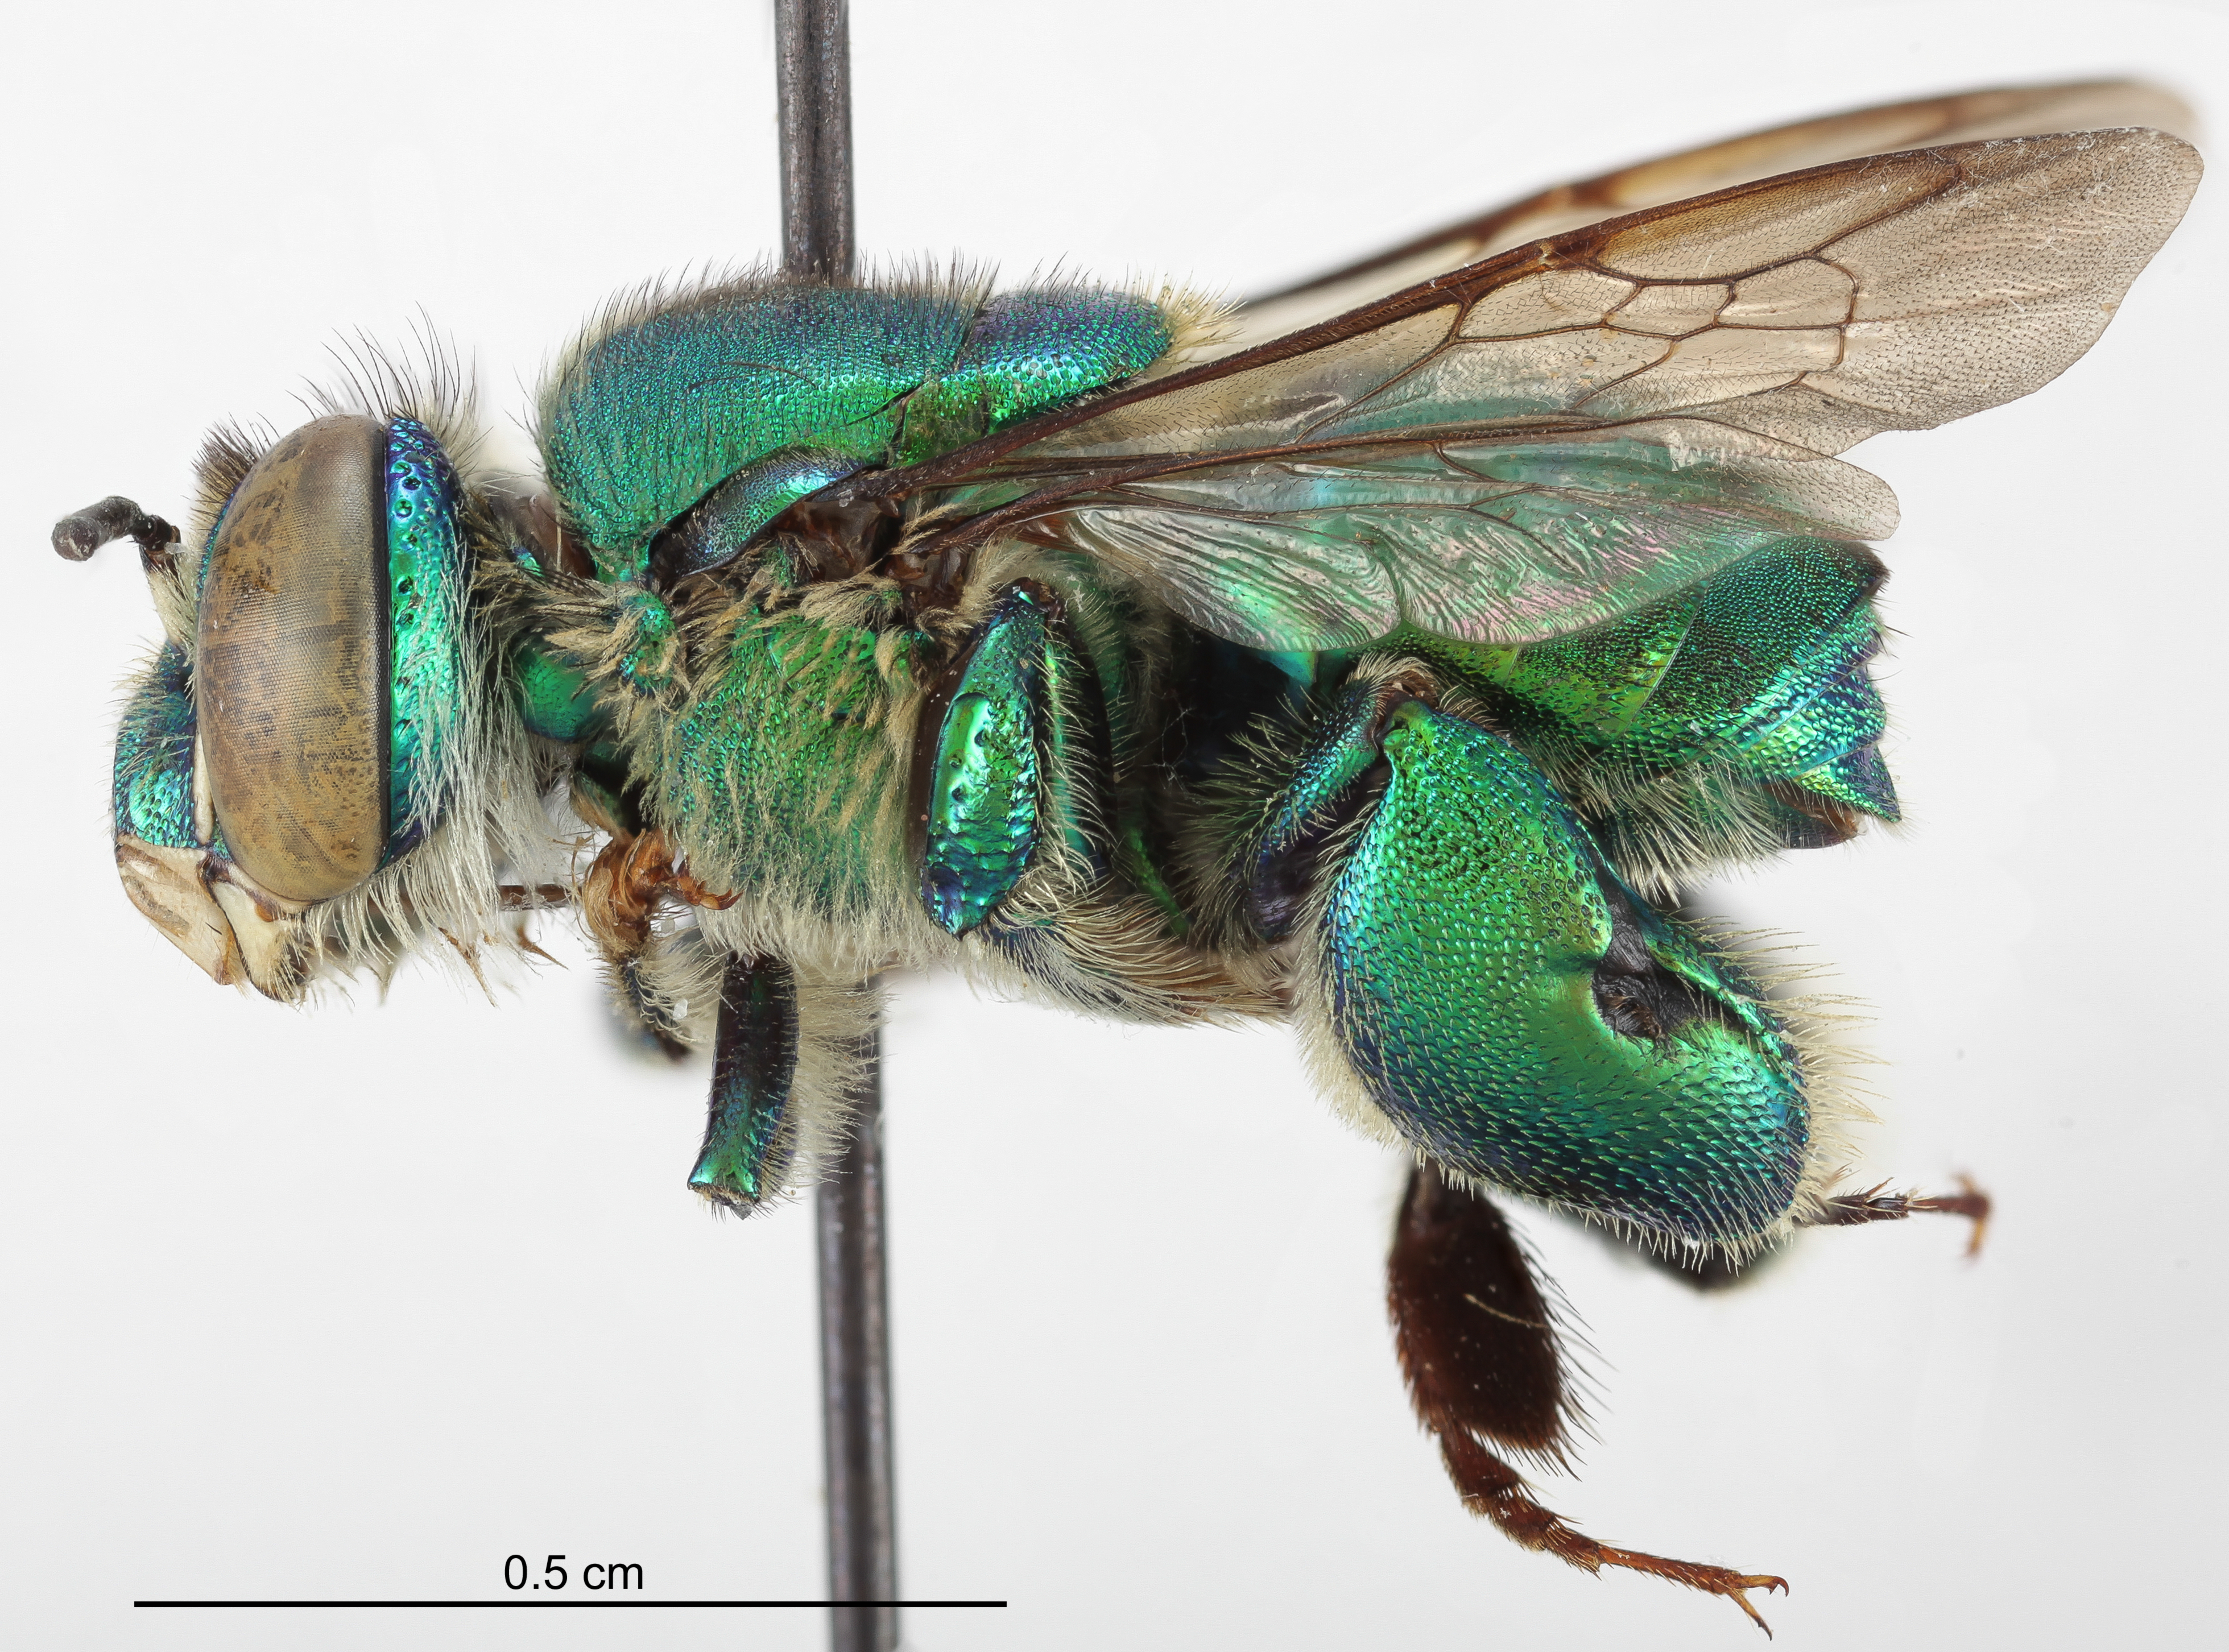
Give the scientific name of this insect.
Euglossa modestior
